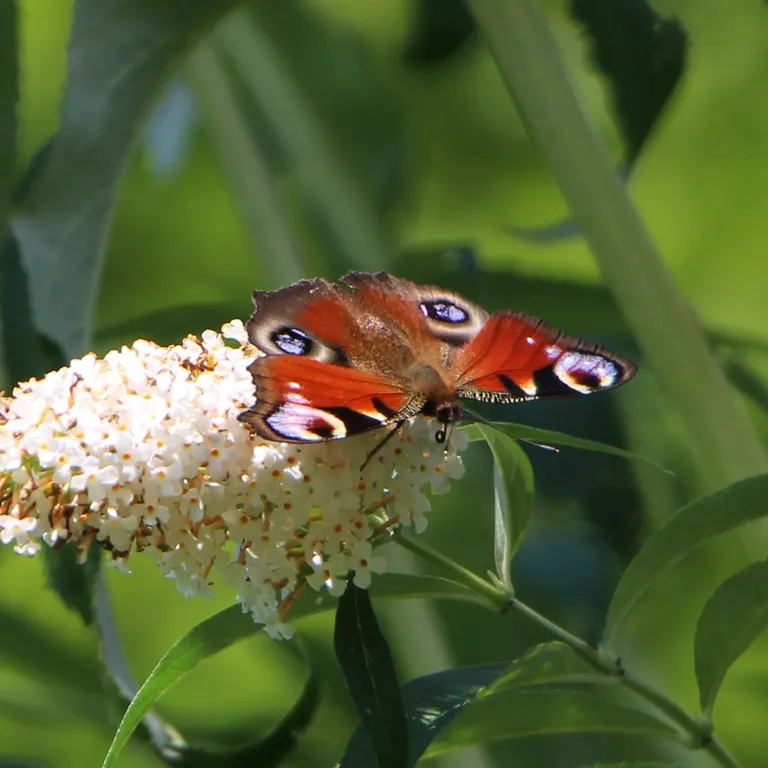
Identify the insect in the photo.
Aglais io
